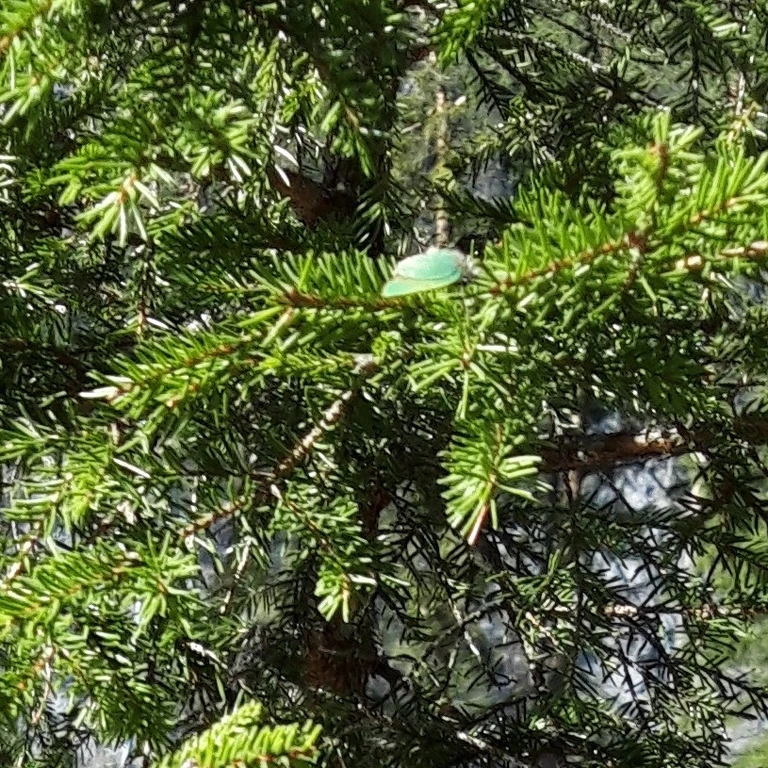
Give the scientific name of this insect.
Callophrys rubi
